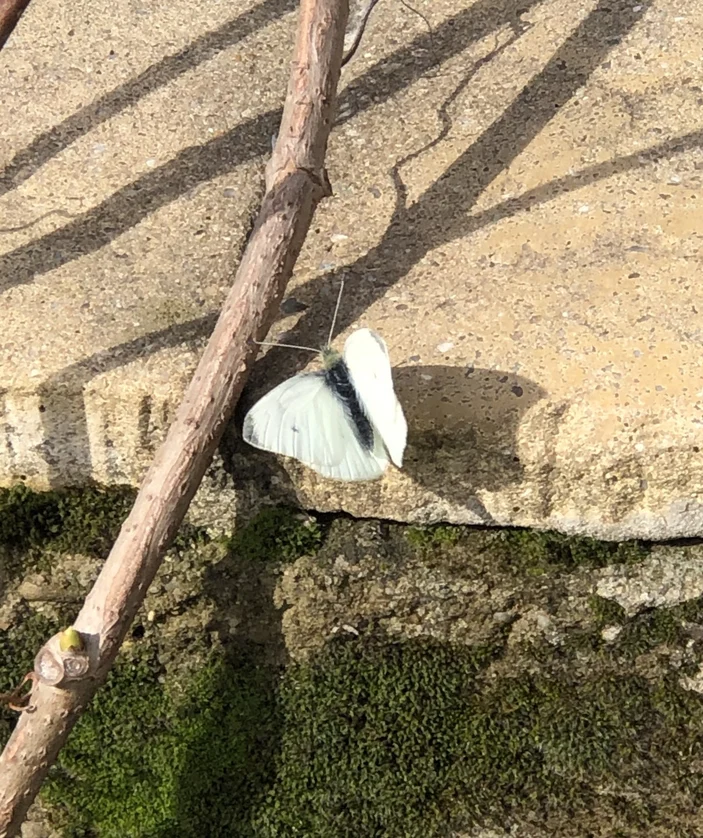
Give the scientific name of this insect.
Pieris rapae
